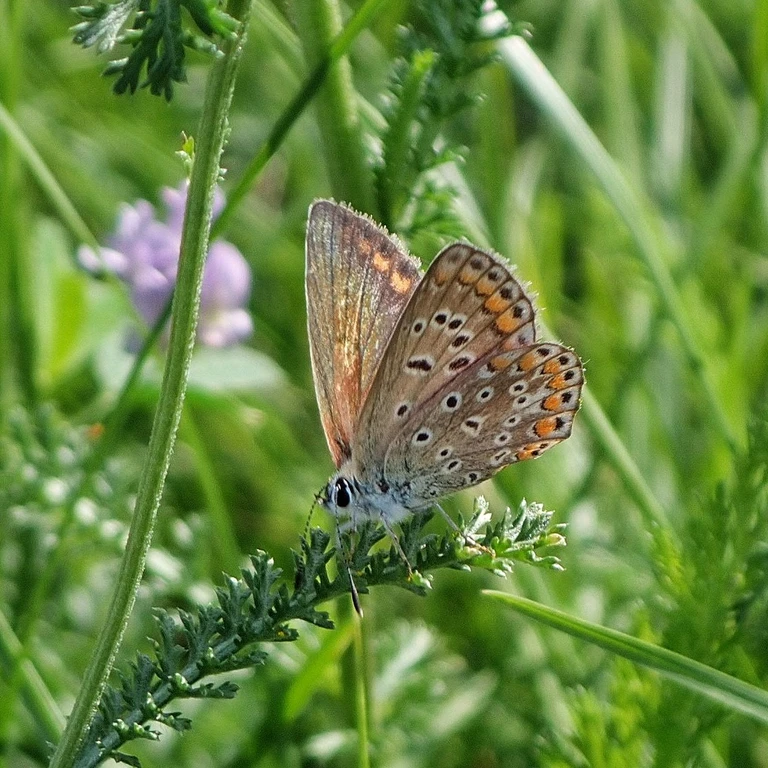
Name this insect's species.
Polyommatus icarus
